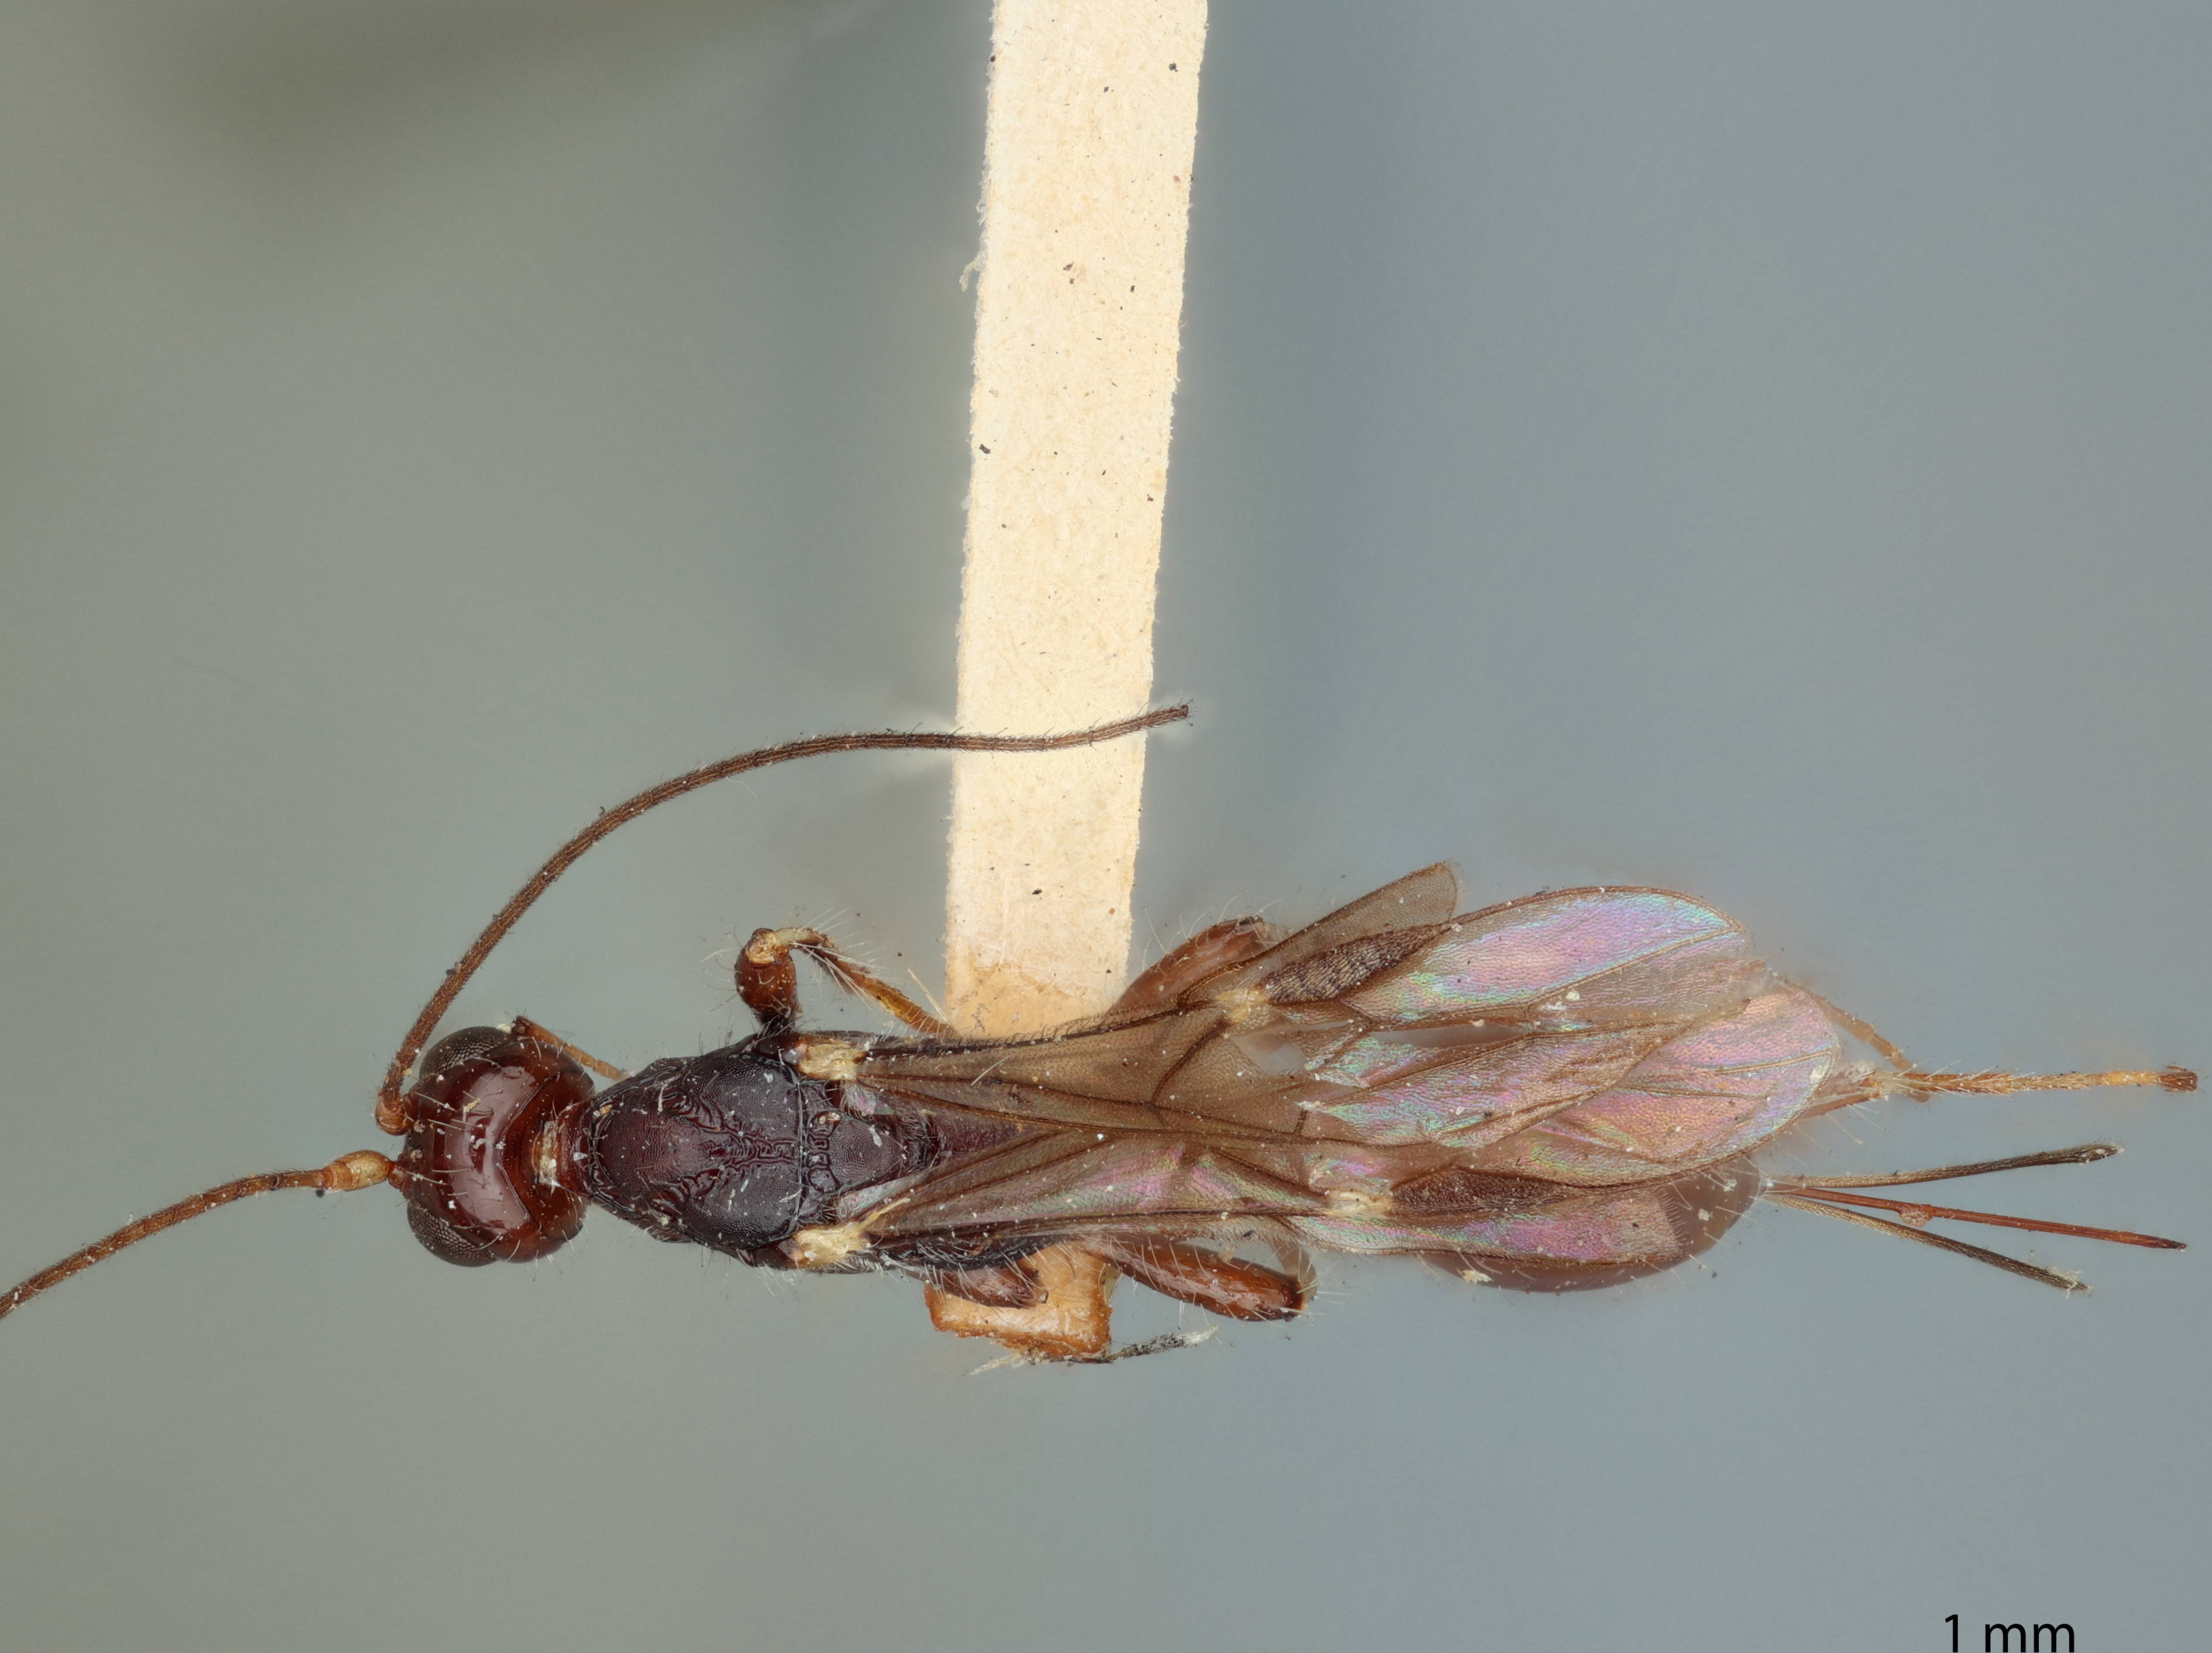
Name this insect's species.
Spathius casius
